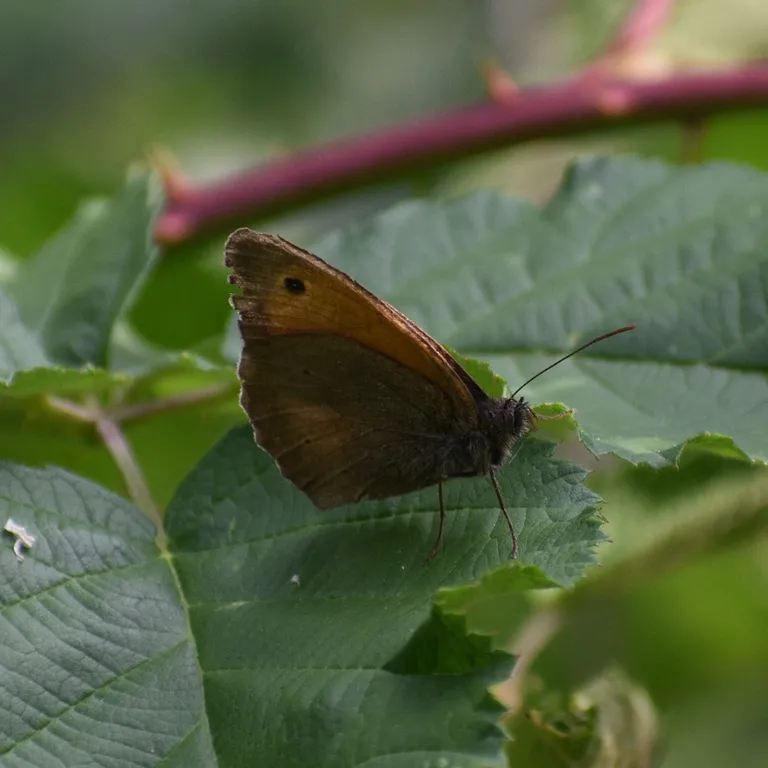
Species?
Maniola jurtina
